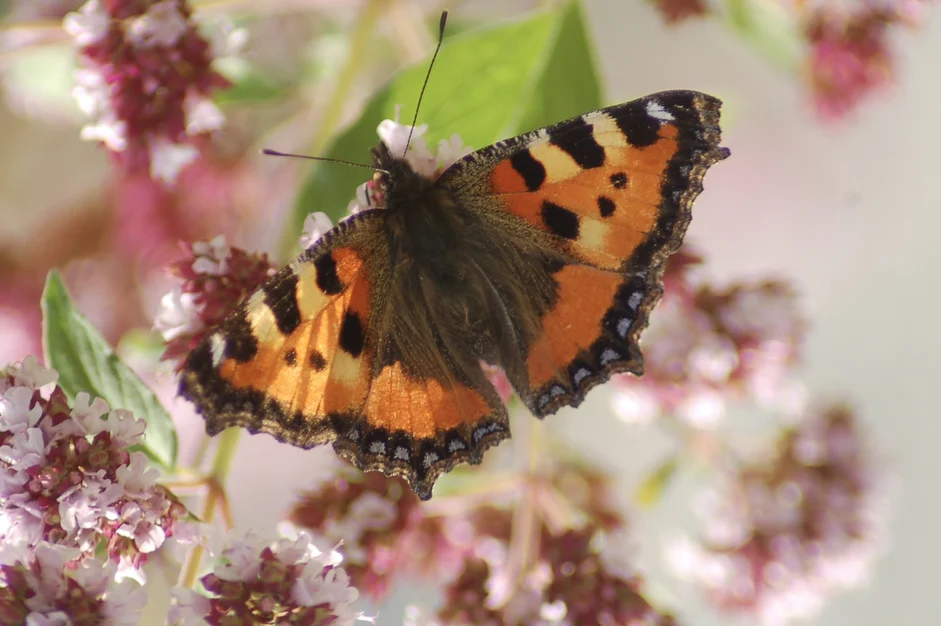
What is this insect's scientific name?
Aglais urticae
